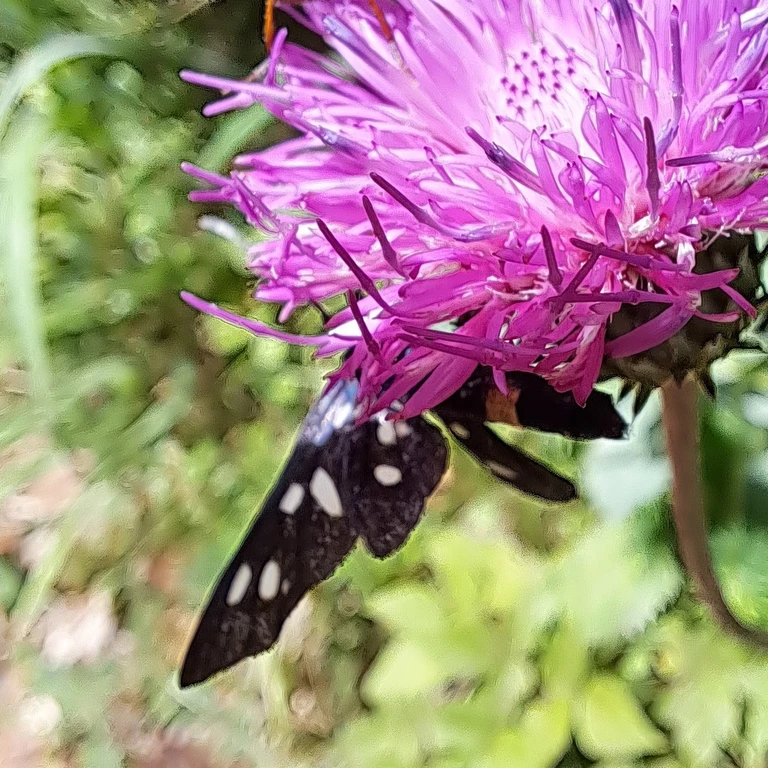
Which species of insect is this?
Amata phegea
